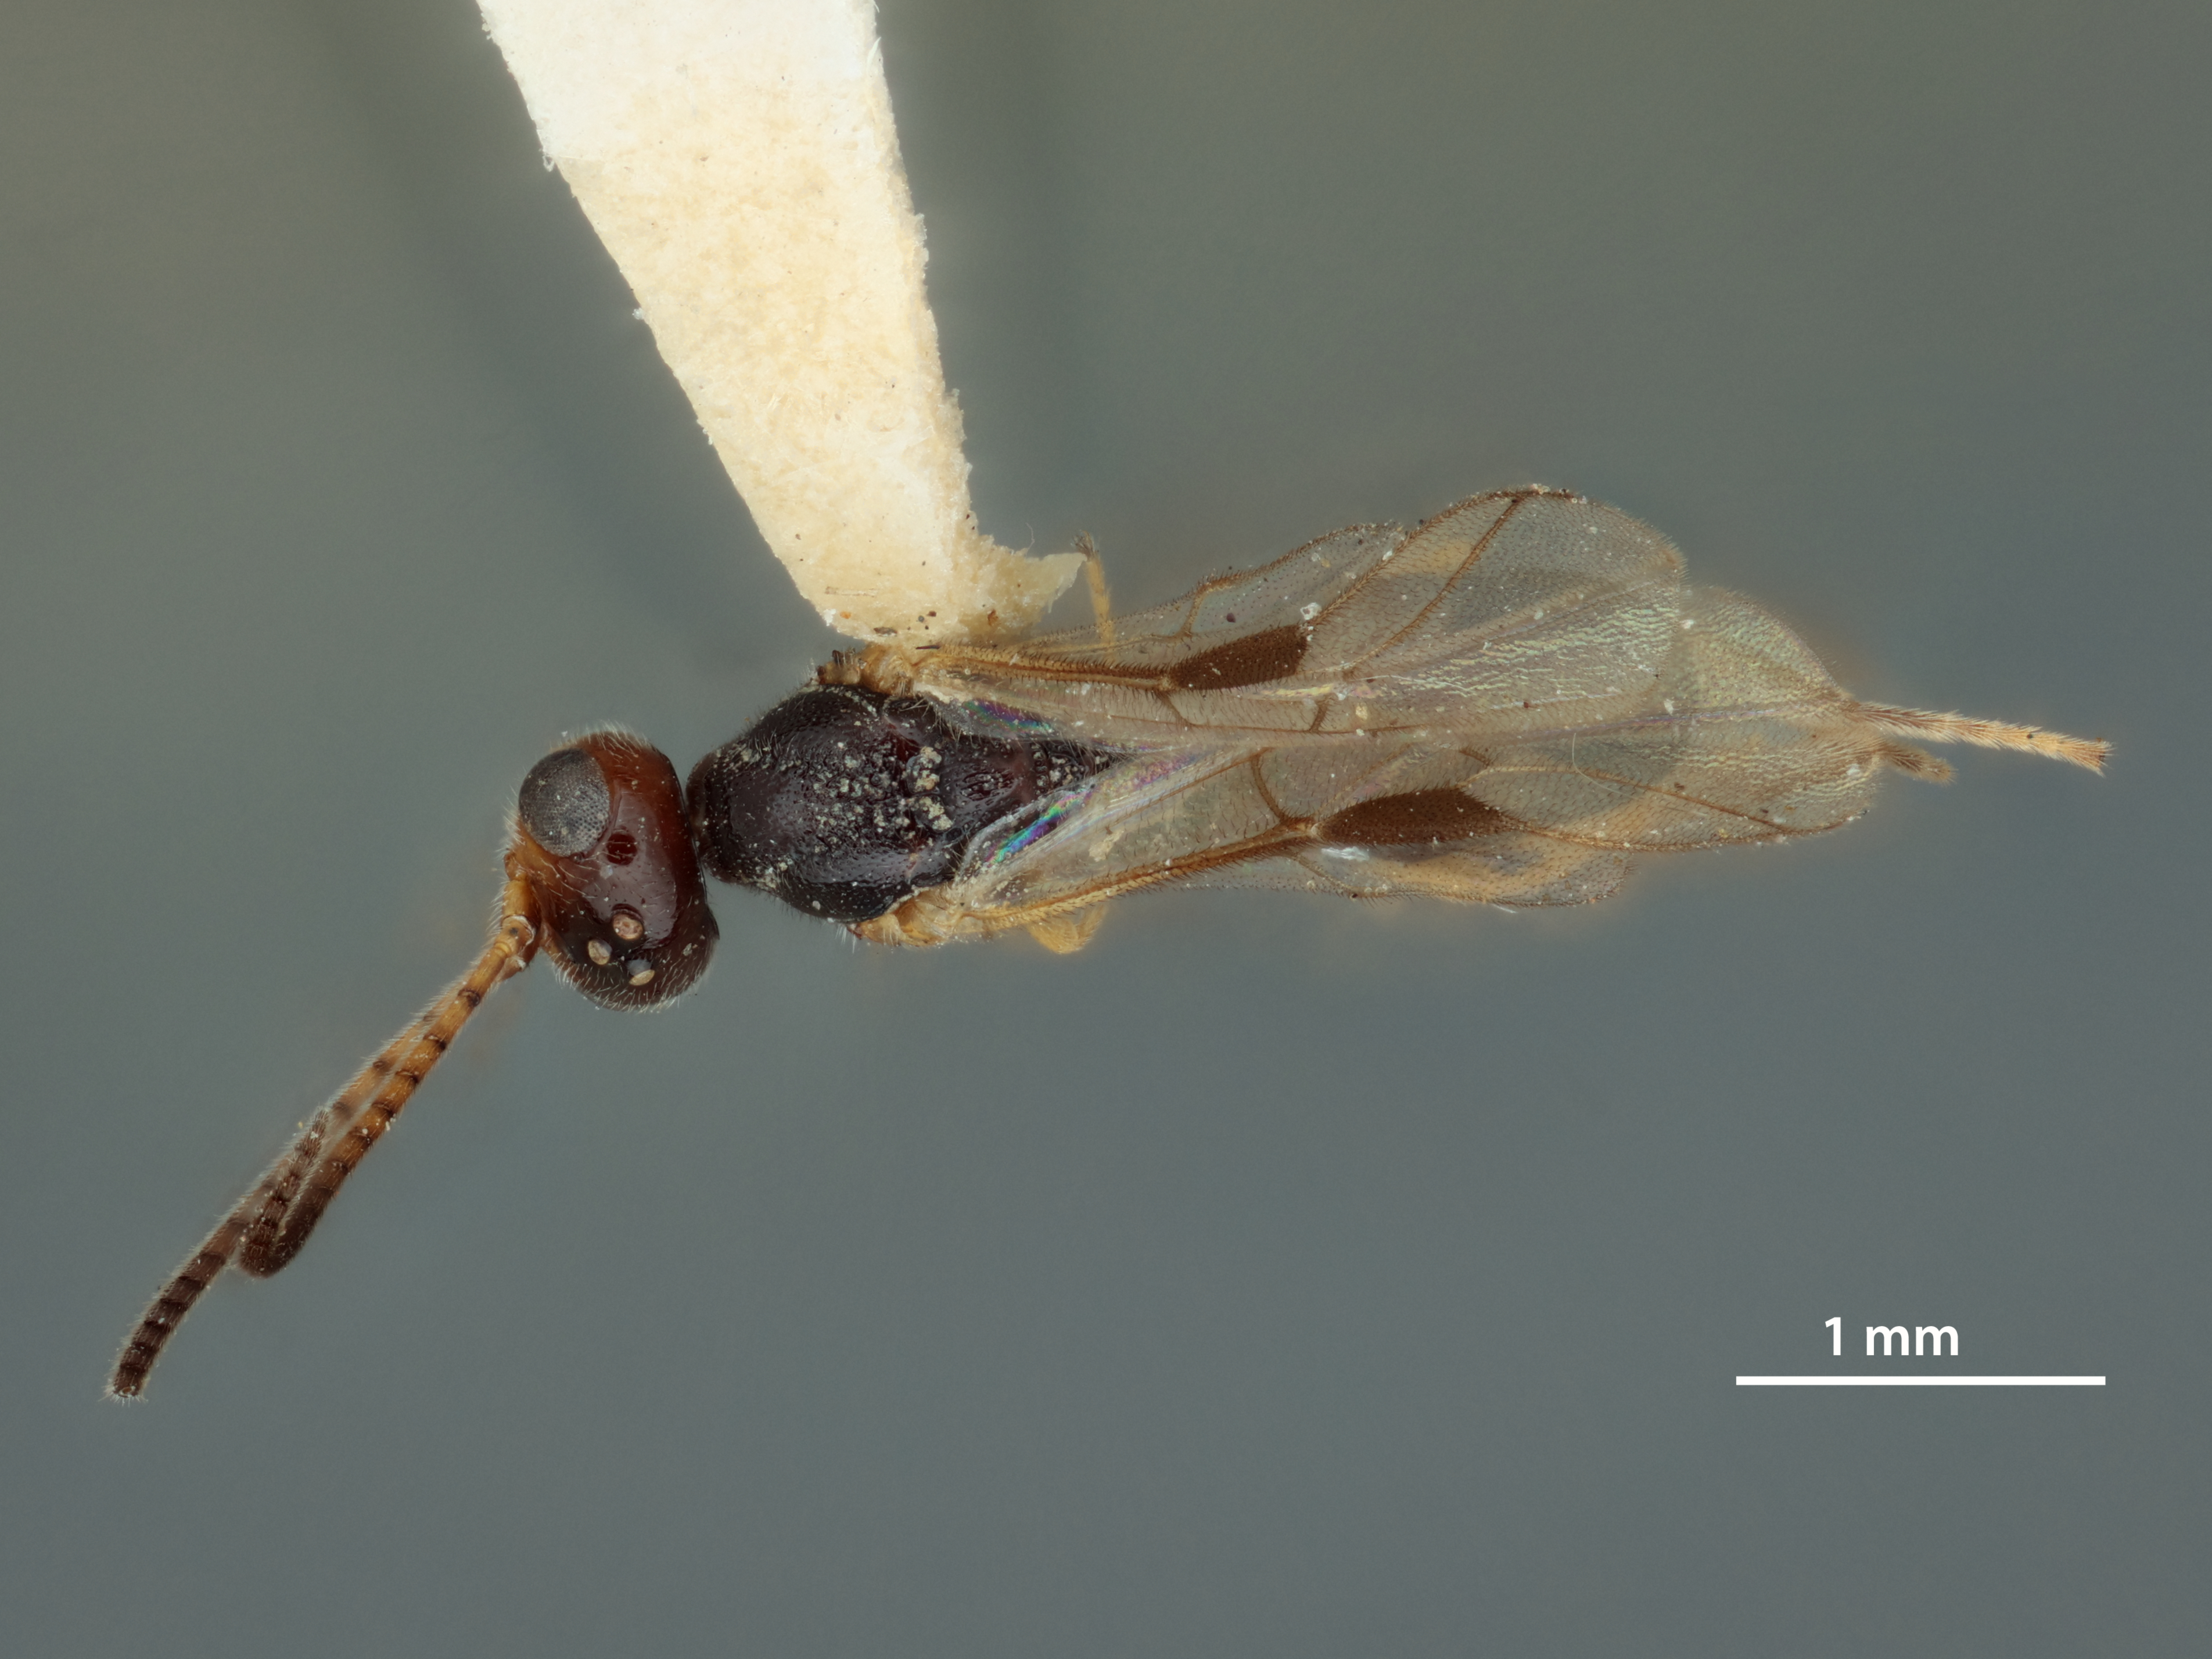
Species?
Aliolus stanleyi
